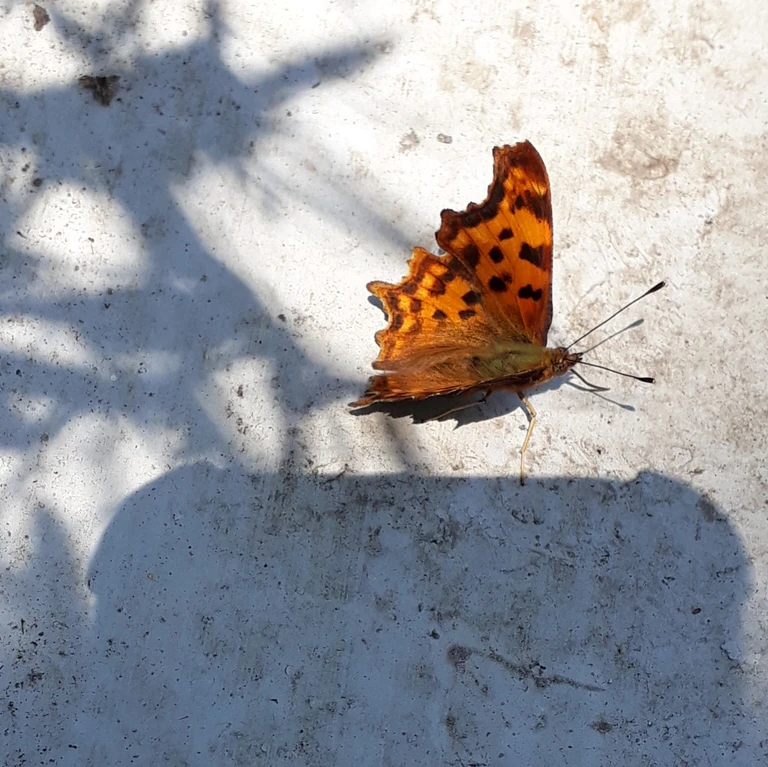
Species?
Polygonia c-album
